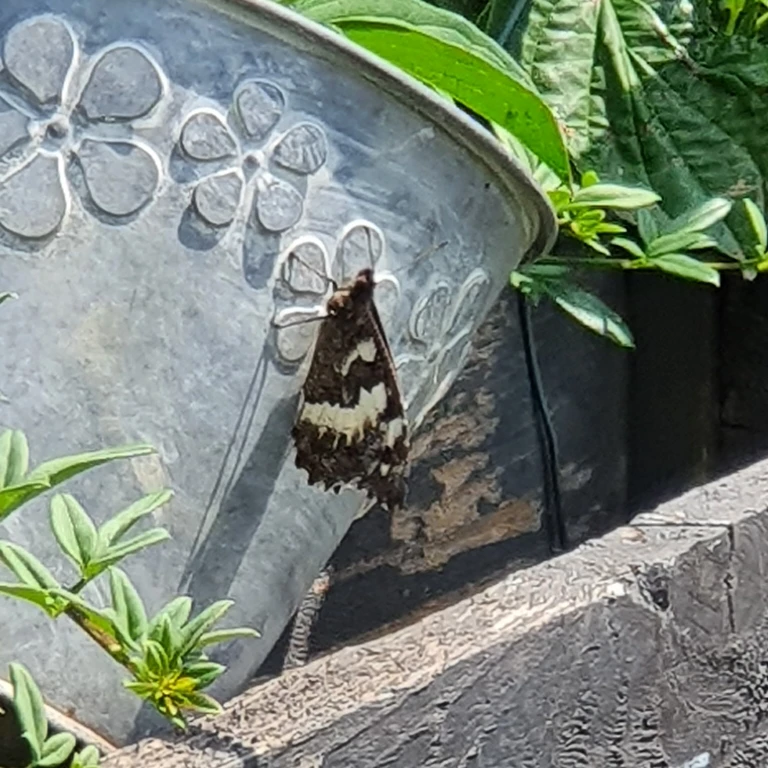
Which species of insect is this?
Brintesia circe
